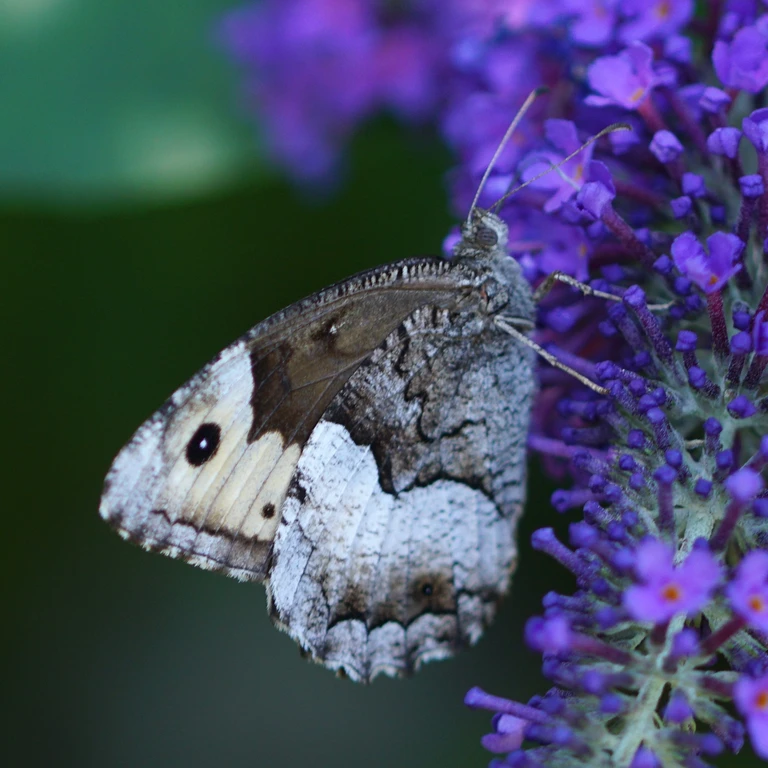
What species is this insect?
Hipparchia alcyone
